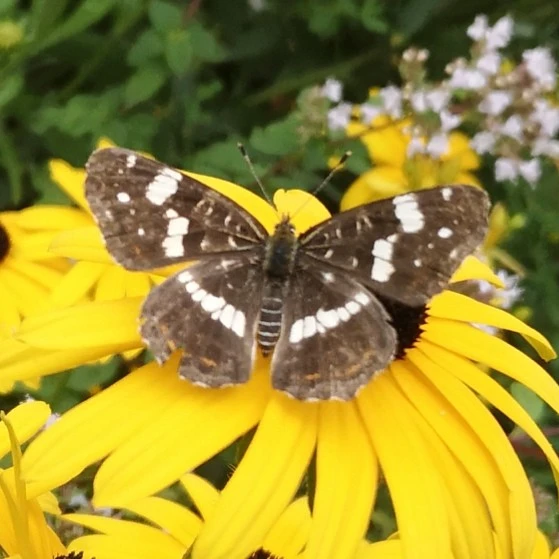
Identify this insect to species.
Araschnia levana
